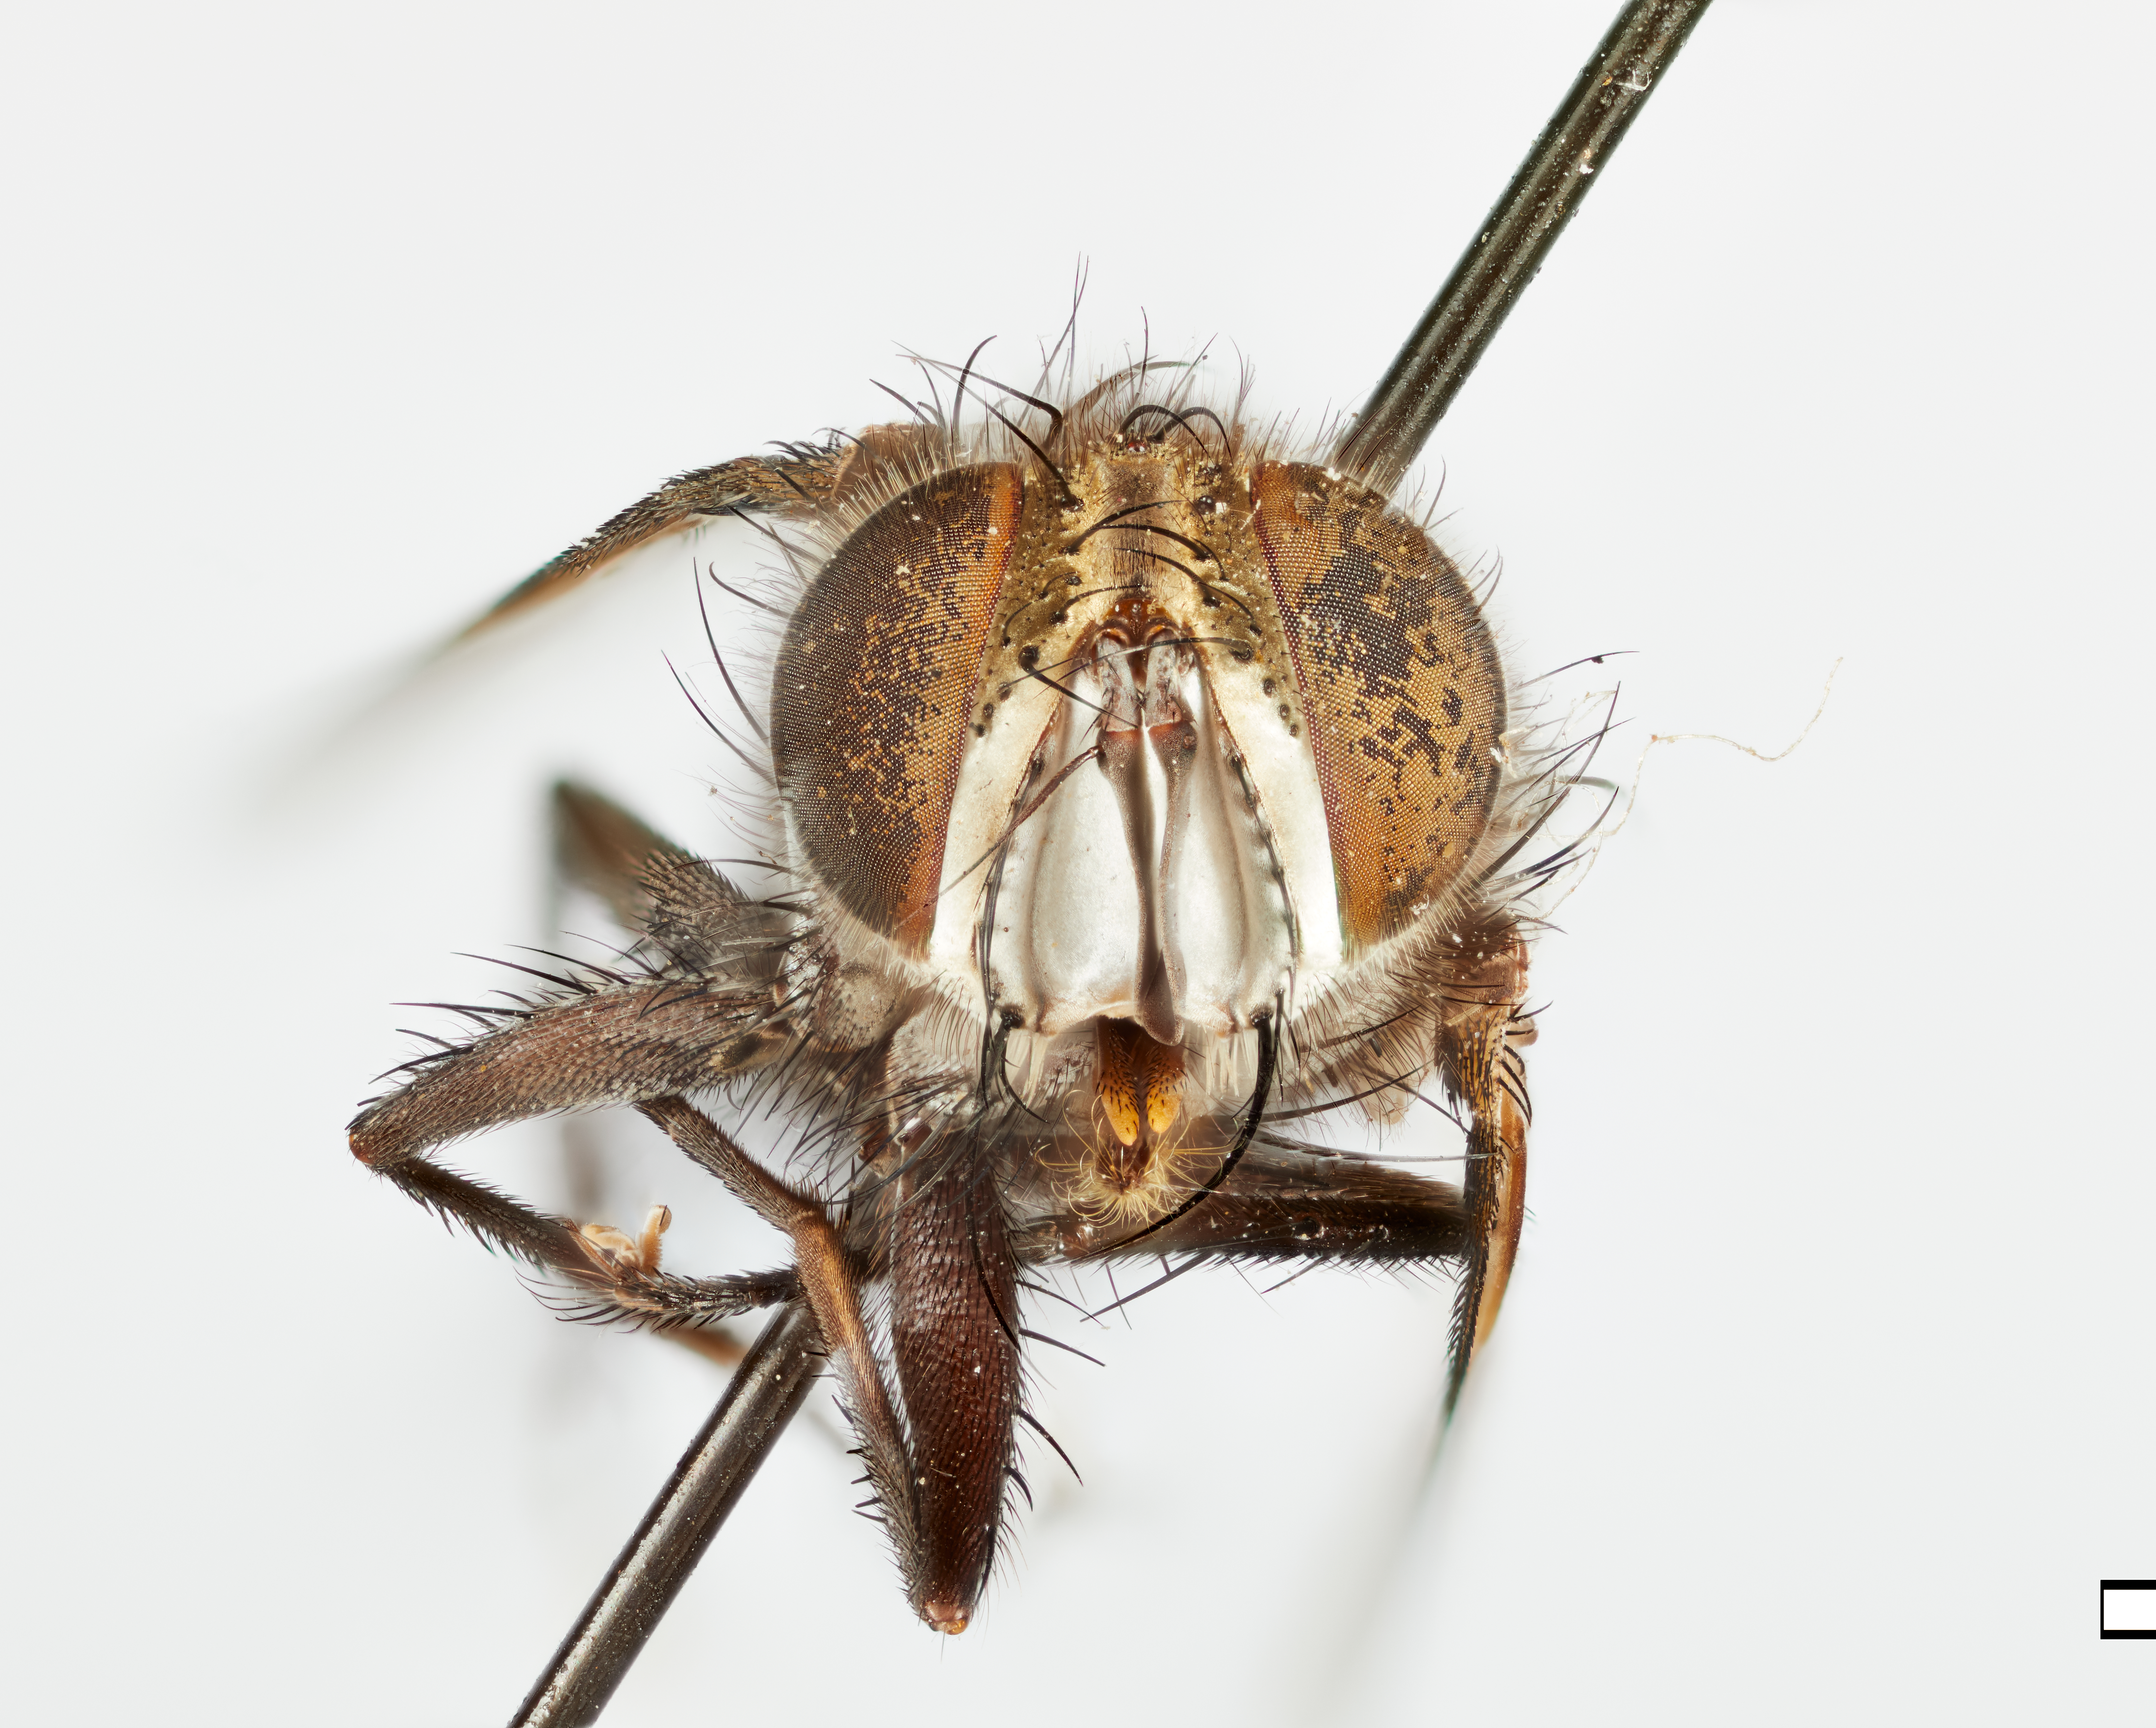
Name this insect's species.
Phorocera sulcata
